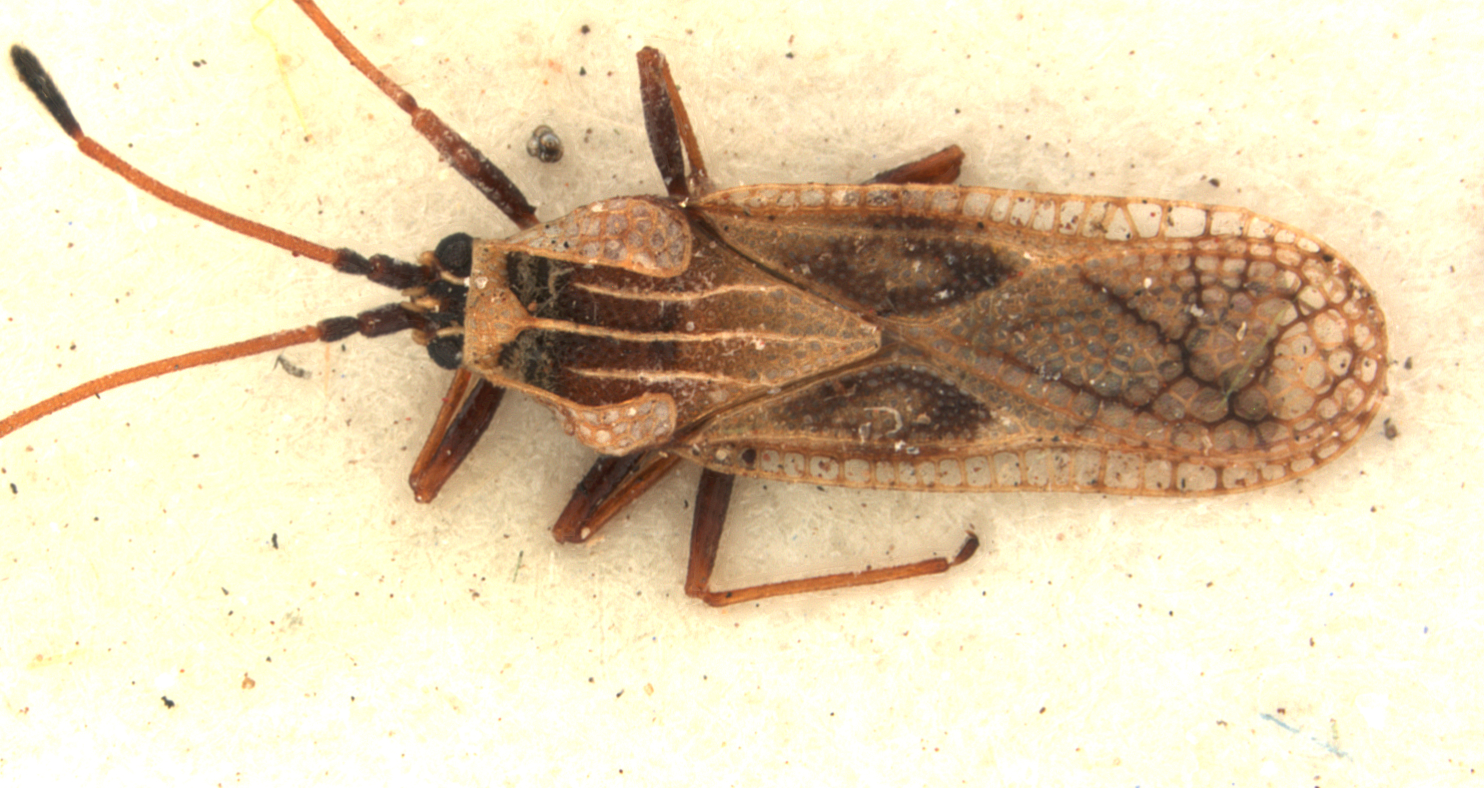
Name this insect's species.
Physatocheila thomasi
